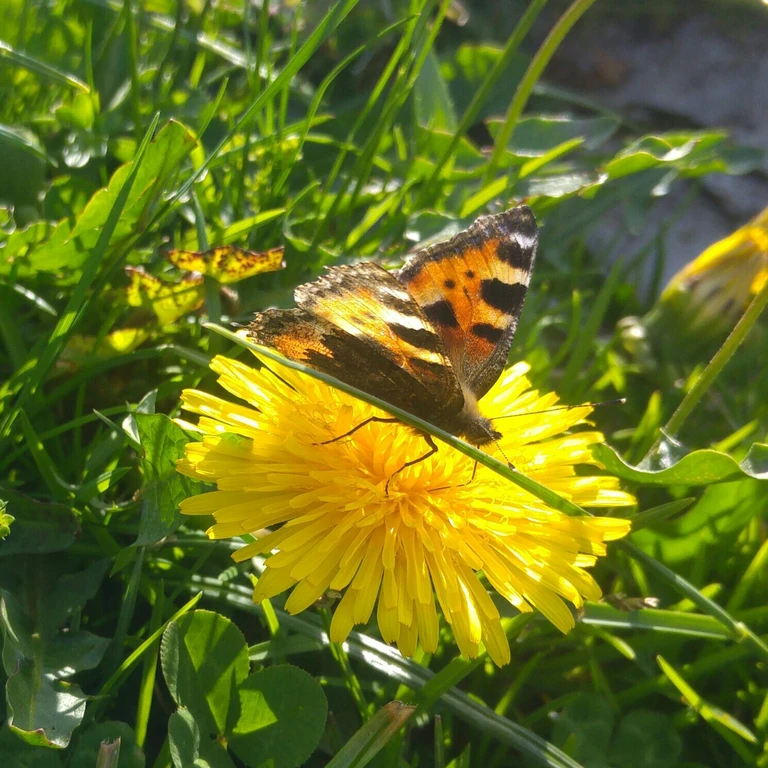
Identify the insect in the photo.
Aglais urticae
